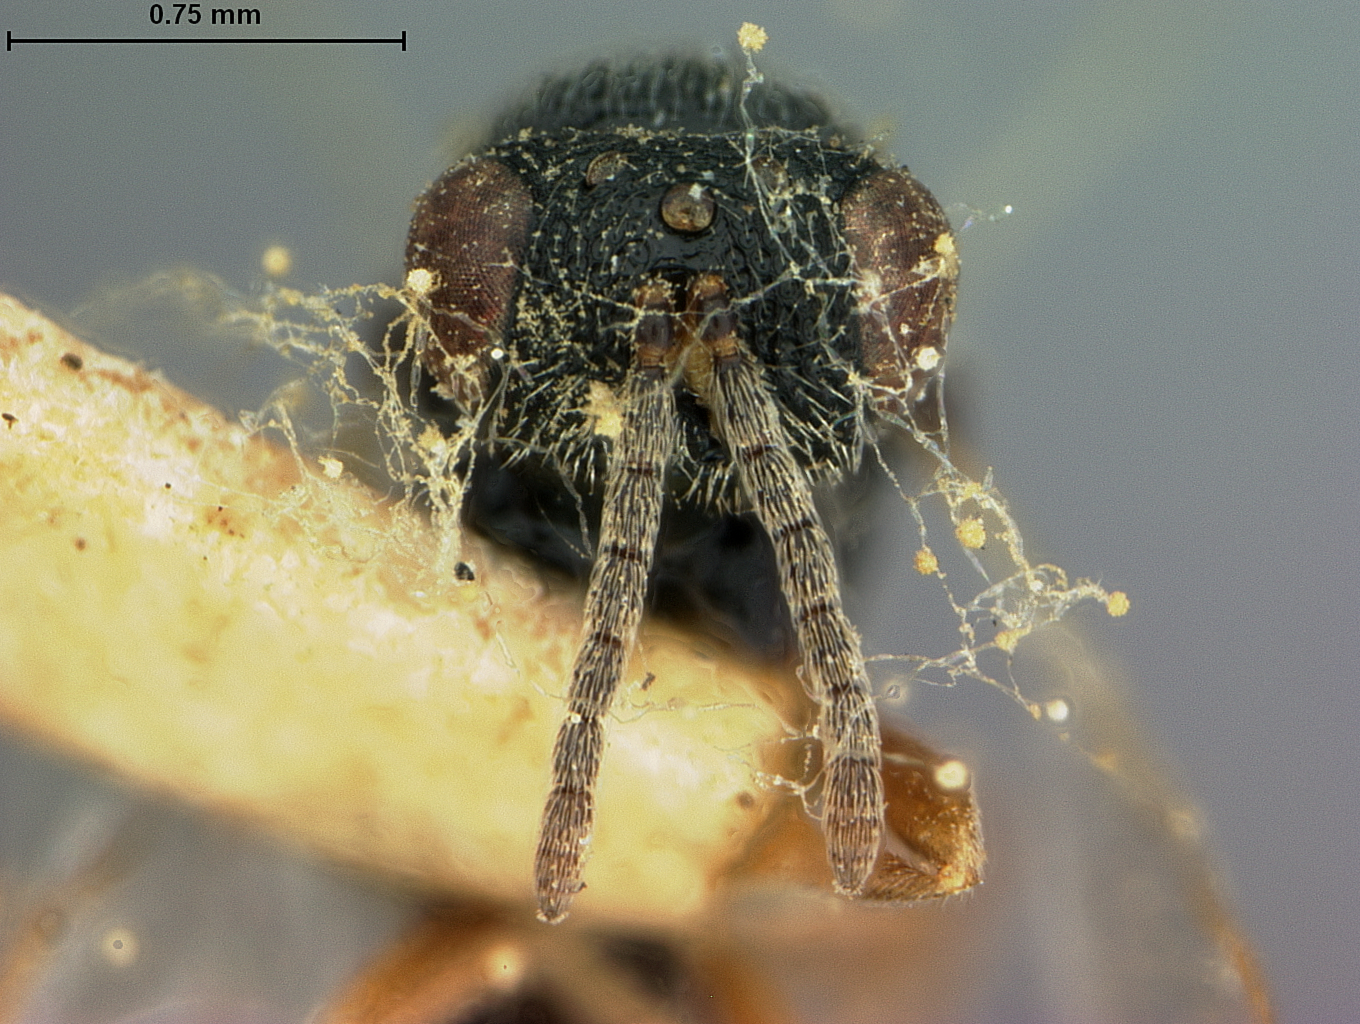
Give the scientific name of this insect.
Eurytoma dorcaschemae
